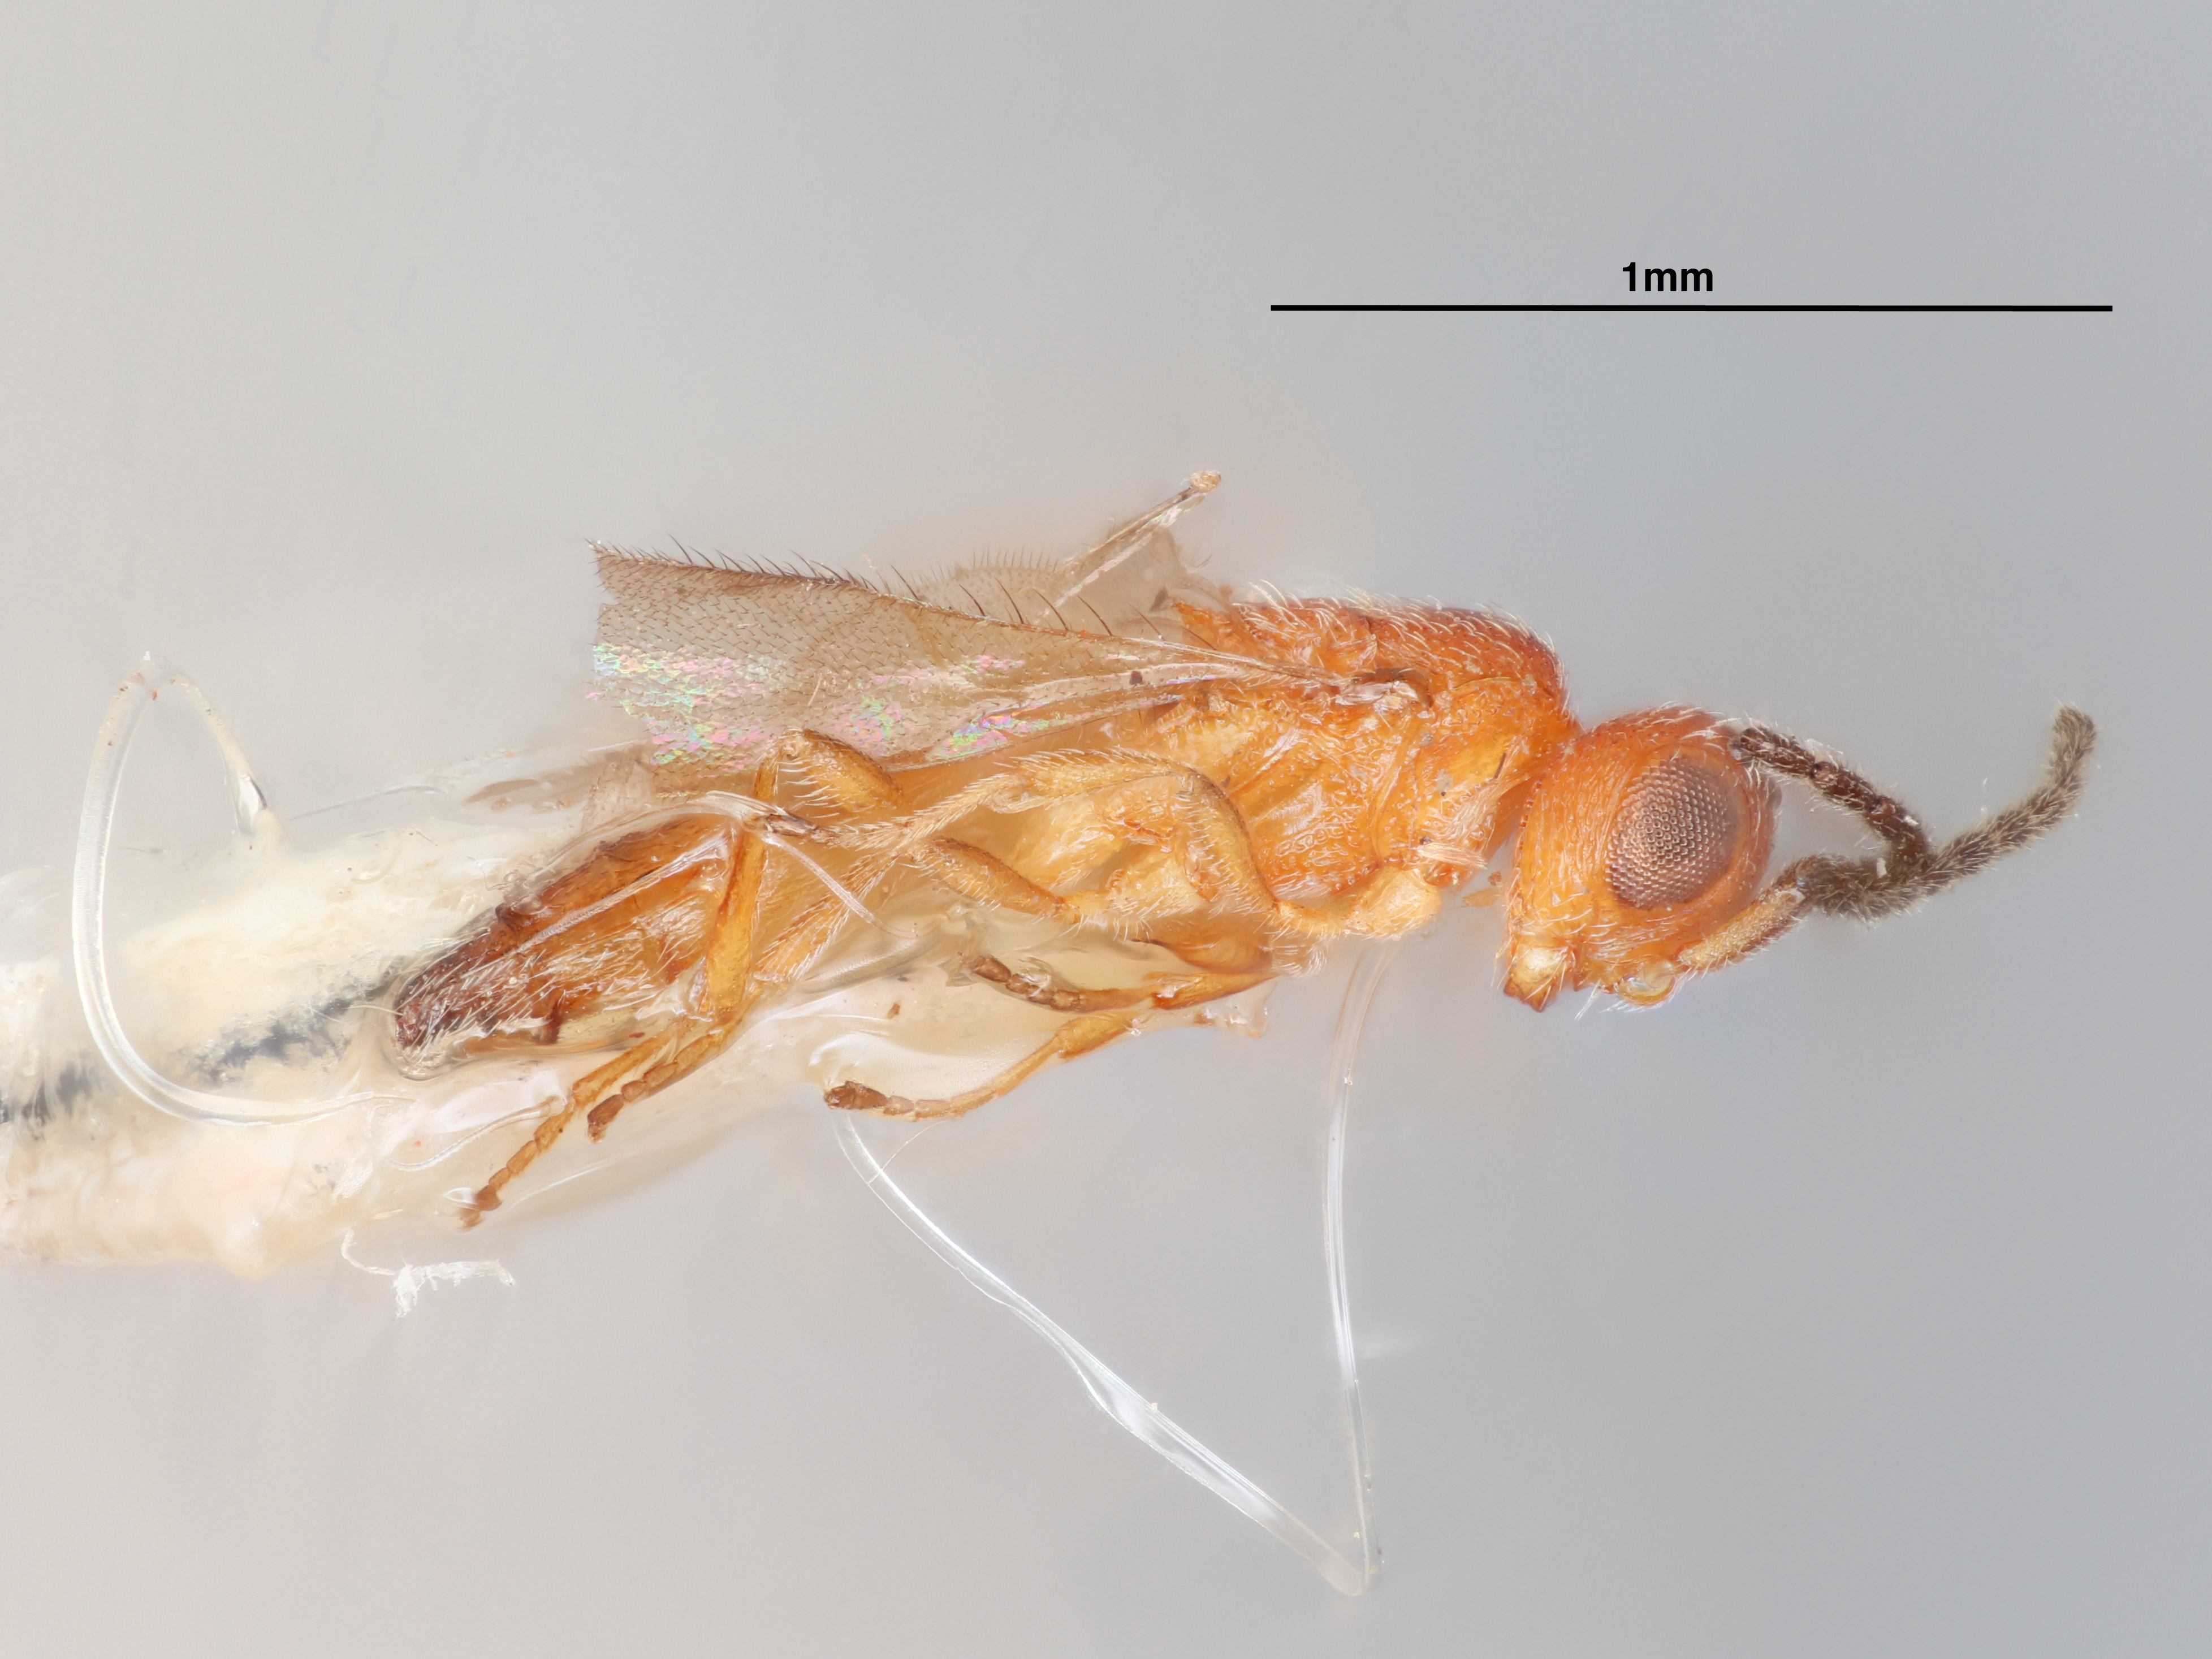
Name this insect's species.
Paridris dubeyi
